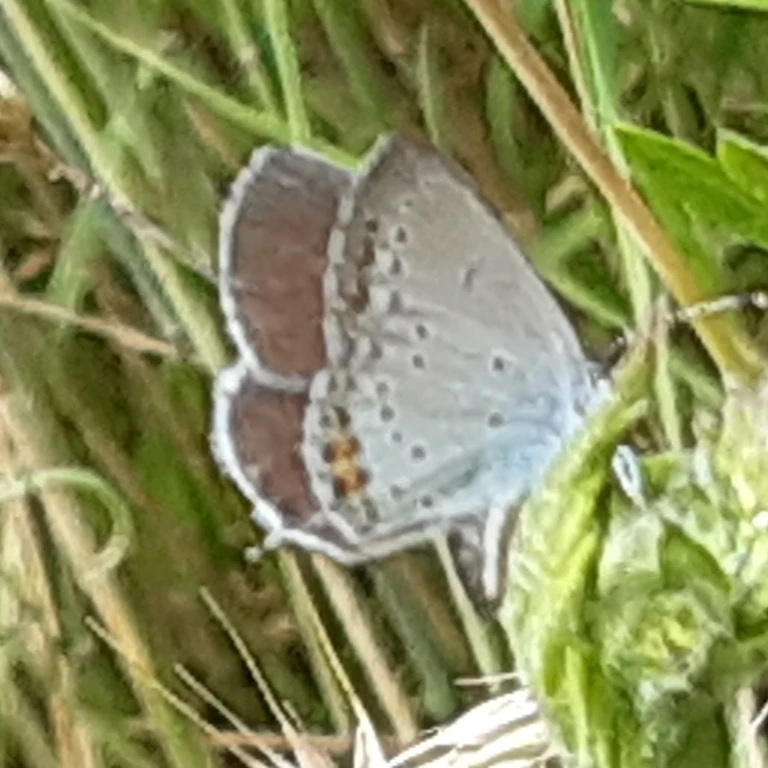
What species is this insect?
Cupido argiades (also Elkalyce argiades)
